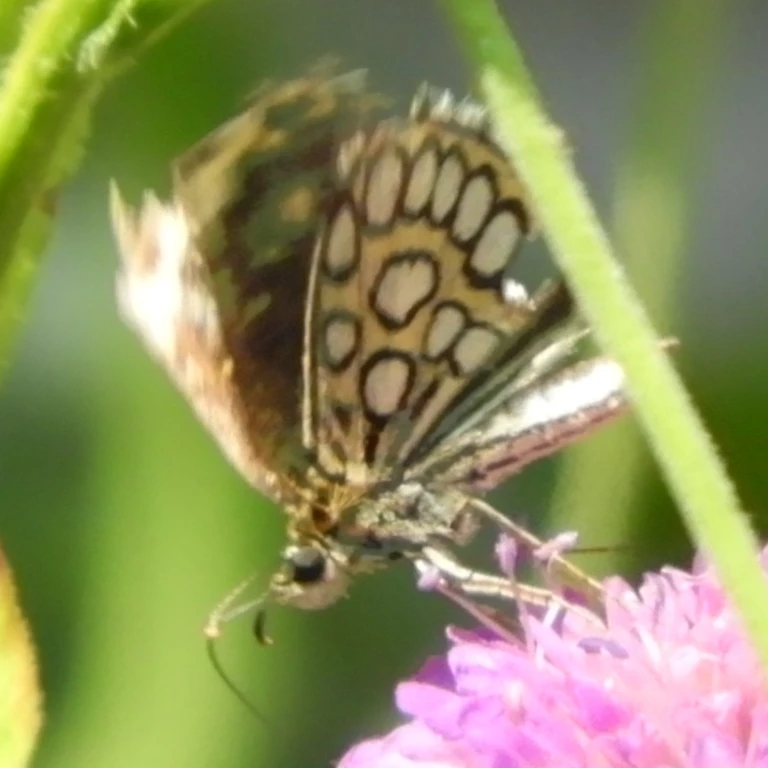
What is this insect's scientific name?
Heteropterus morpheus
